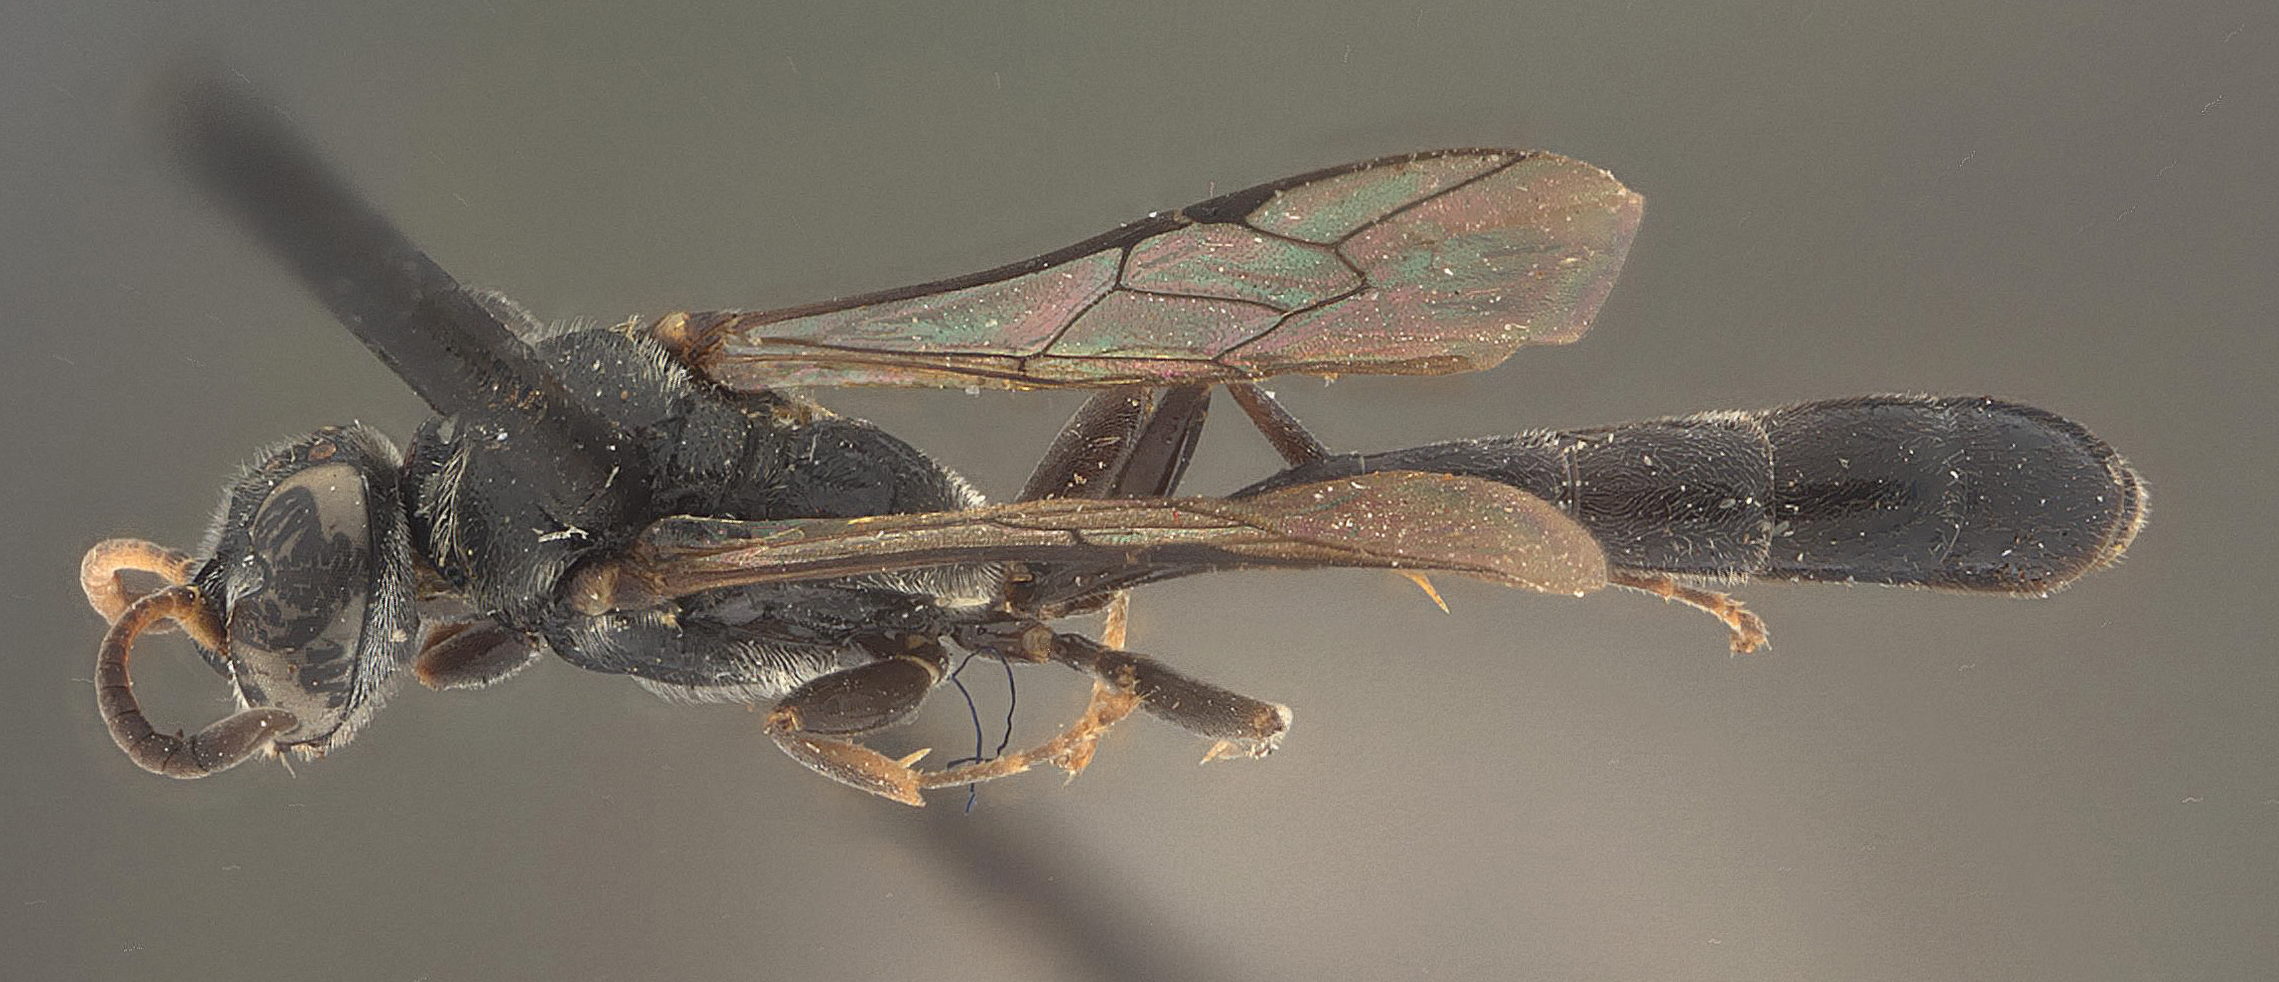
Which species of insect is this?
Trypoxylon shannoni
